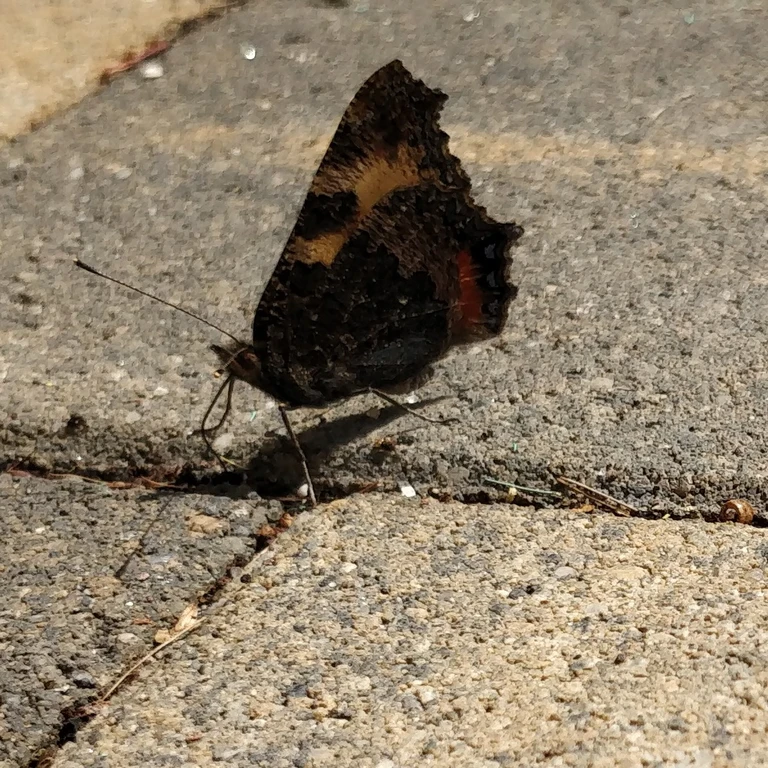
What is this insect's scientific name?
Aglais urticae
